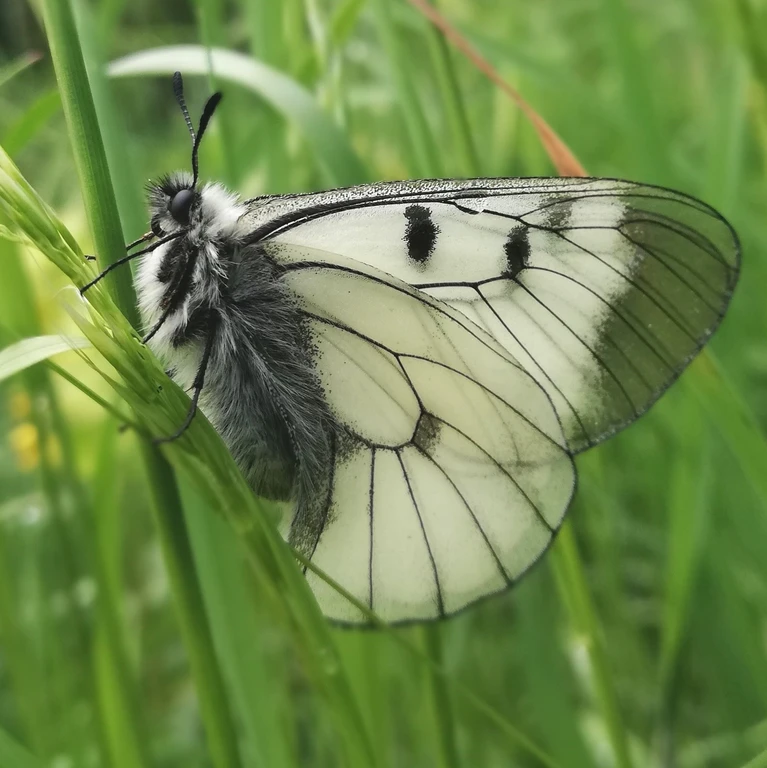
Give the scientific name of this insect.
Parnassius mnemosyne
